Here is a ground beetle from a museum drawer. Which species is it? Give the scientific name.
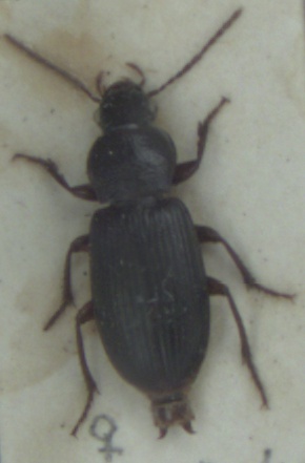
Ophonus rupicola
